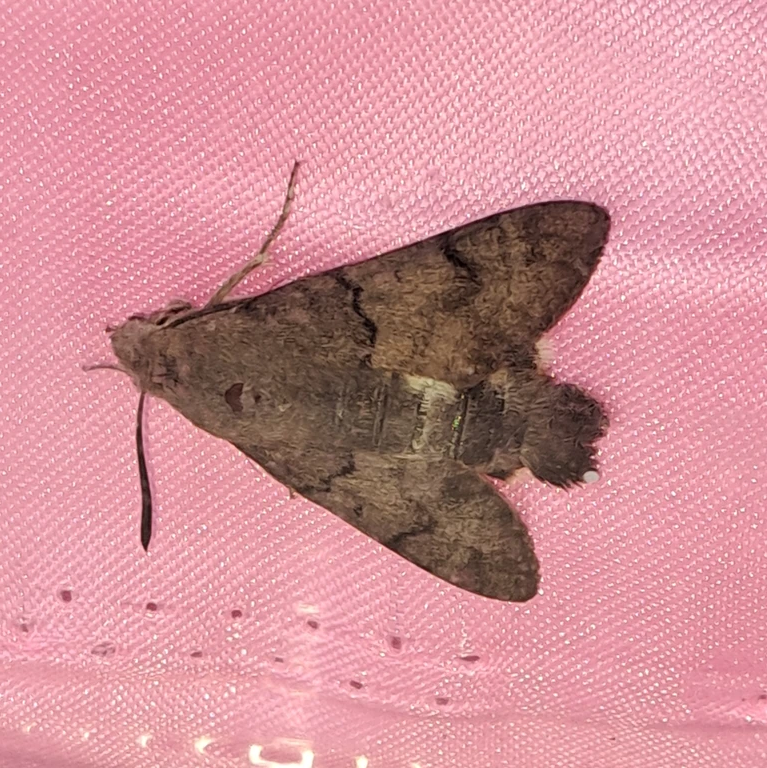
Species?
Macroglossum stellatarum
